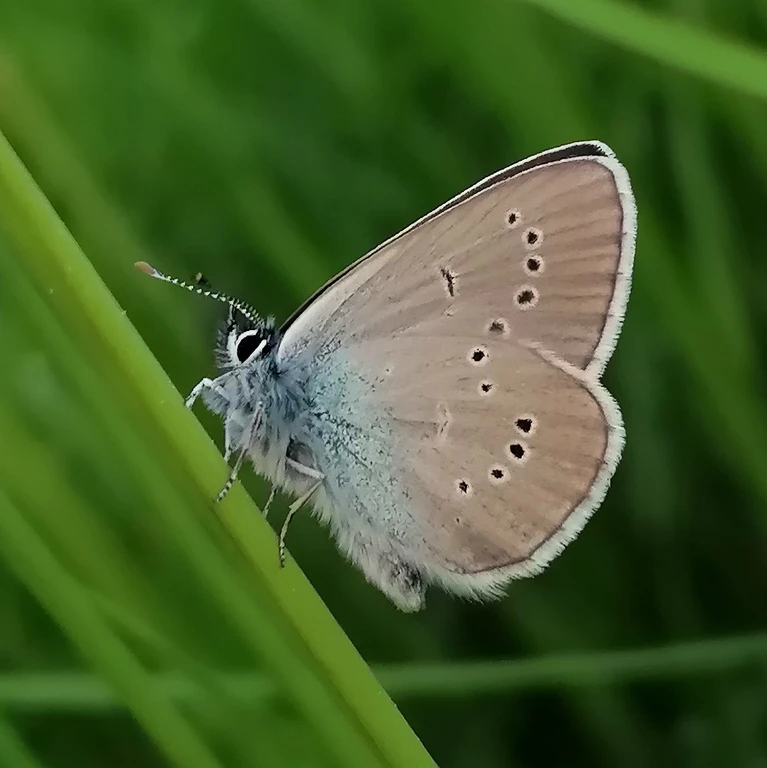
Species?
Cyaniris semiargus
